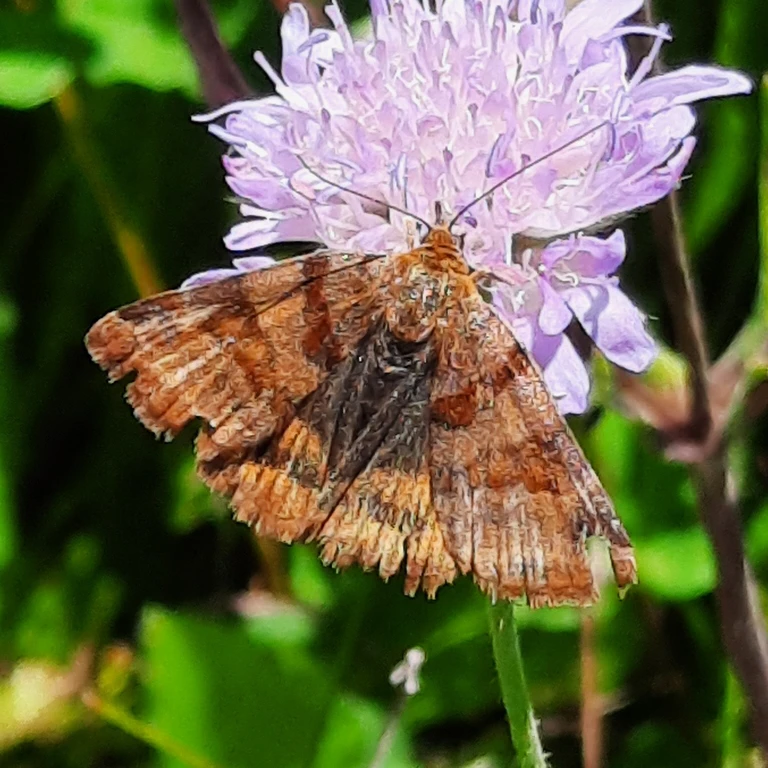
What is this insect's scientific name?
Euclidia glyphica
